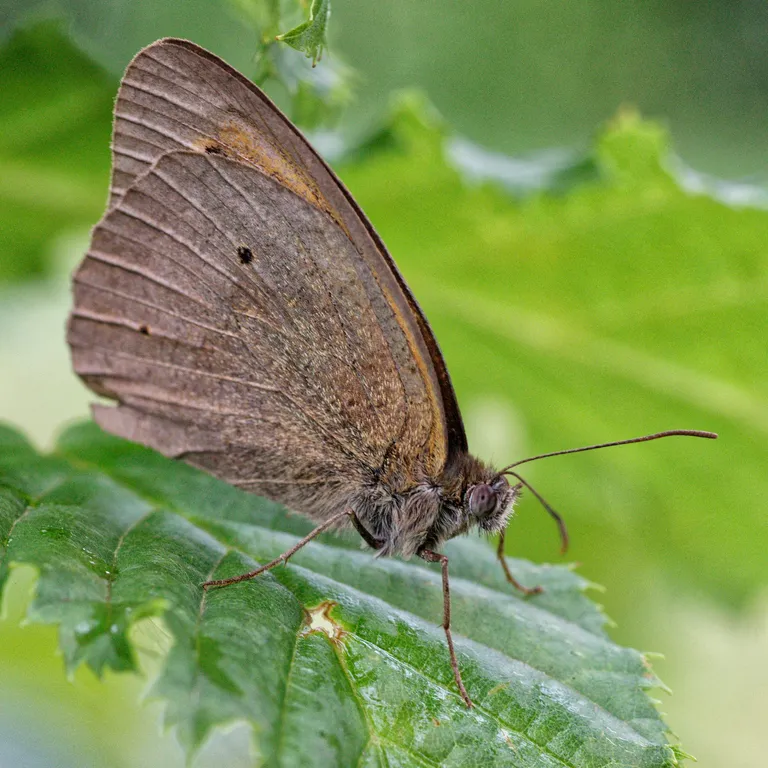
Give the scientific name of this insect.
Maniola jurtina
